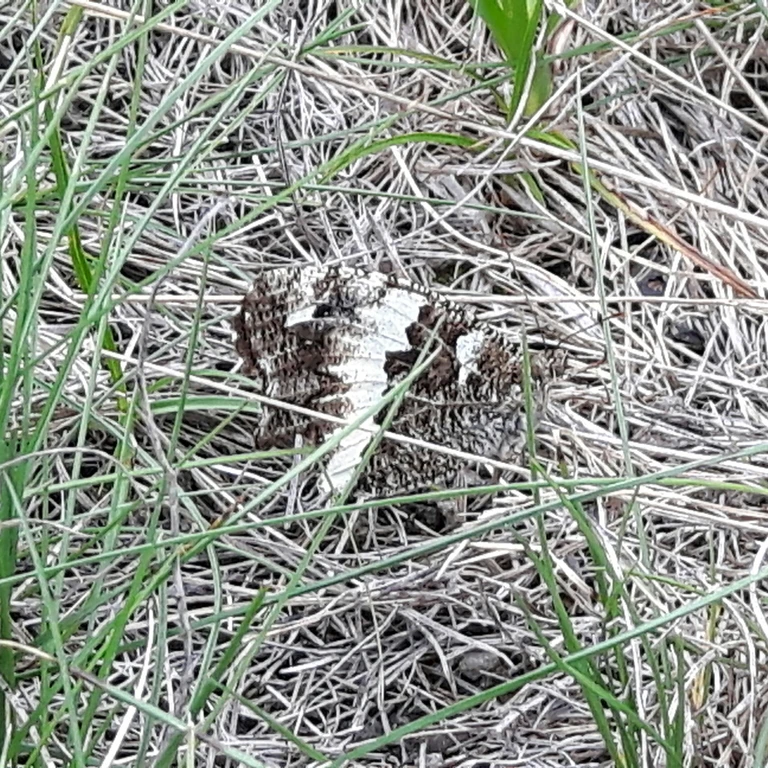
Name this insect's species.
Brintesia circe
